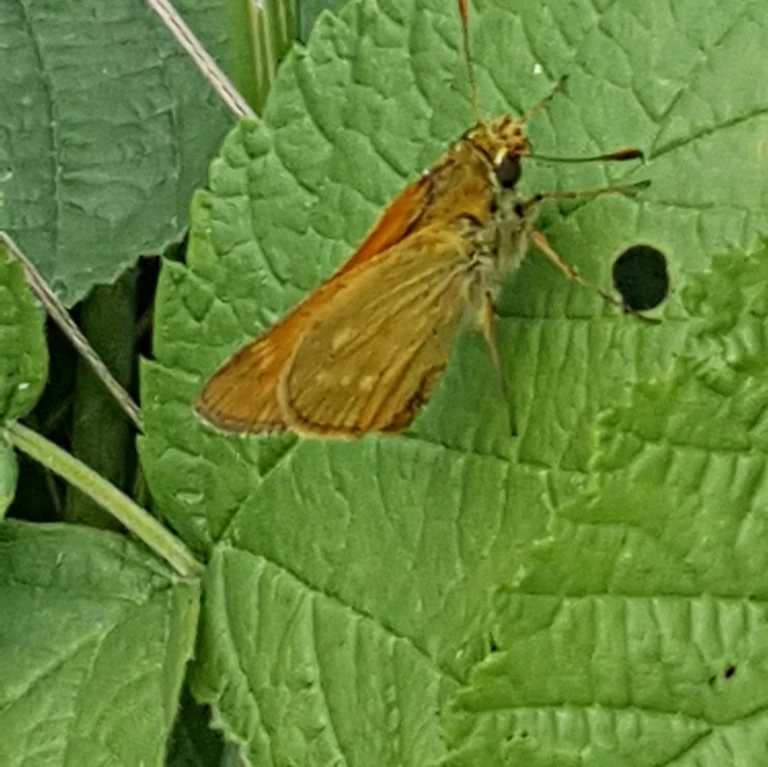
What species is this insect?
Ochlodes sylvanus (also Ochlodes venata)
